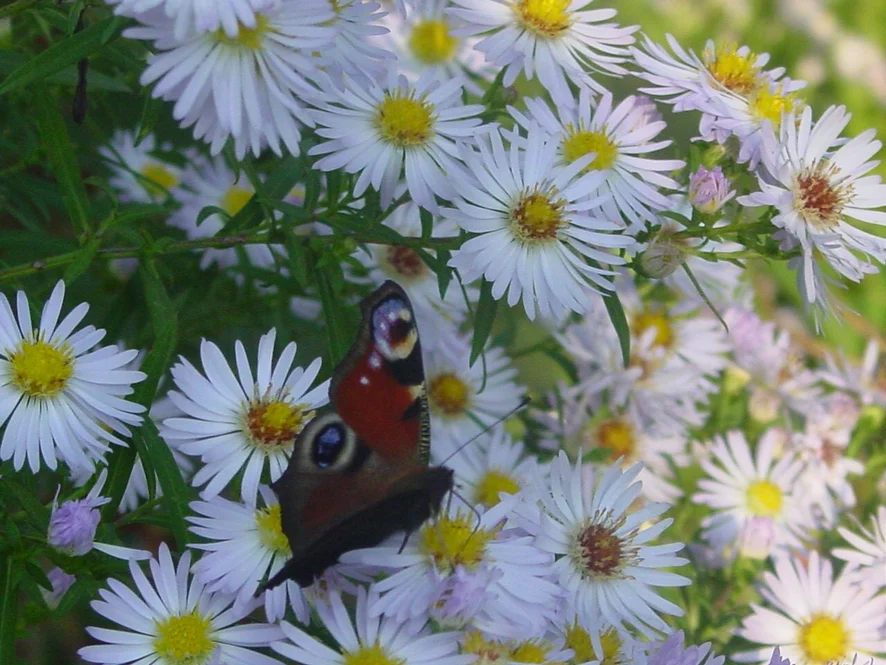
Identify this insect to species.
Aglais io
